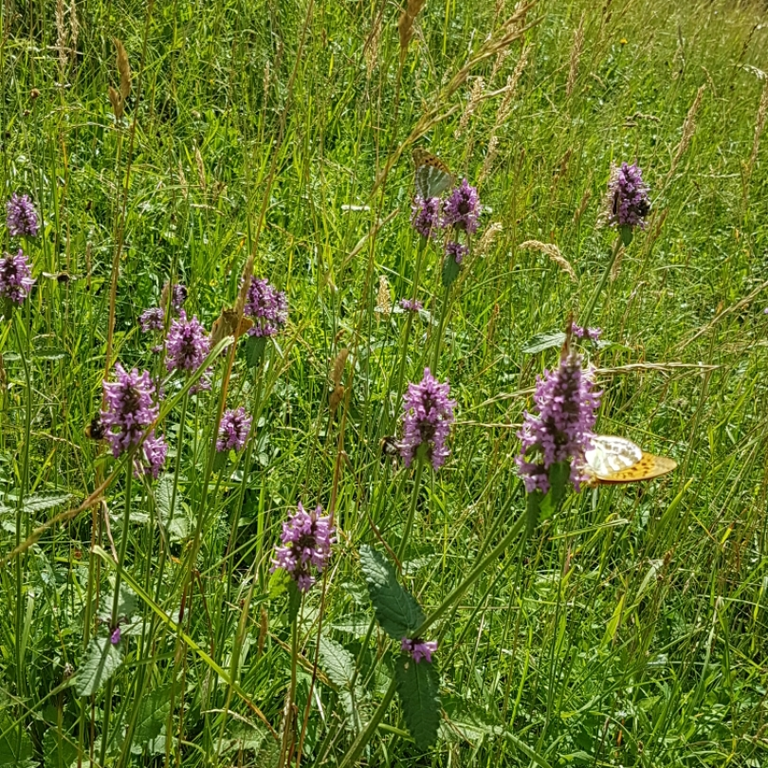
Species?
Argynnis paphia
